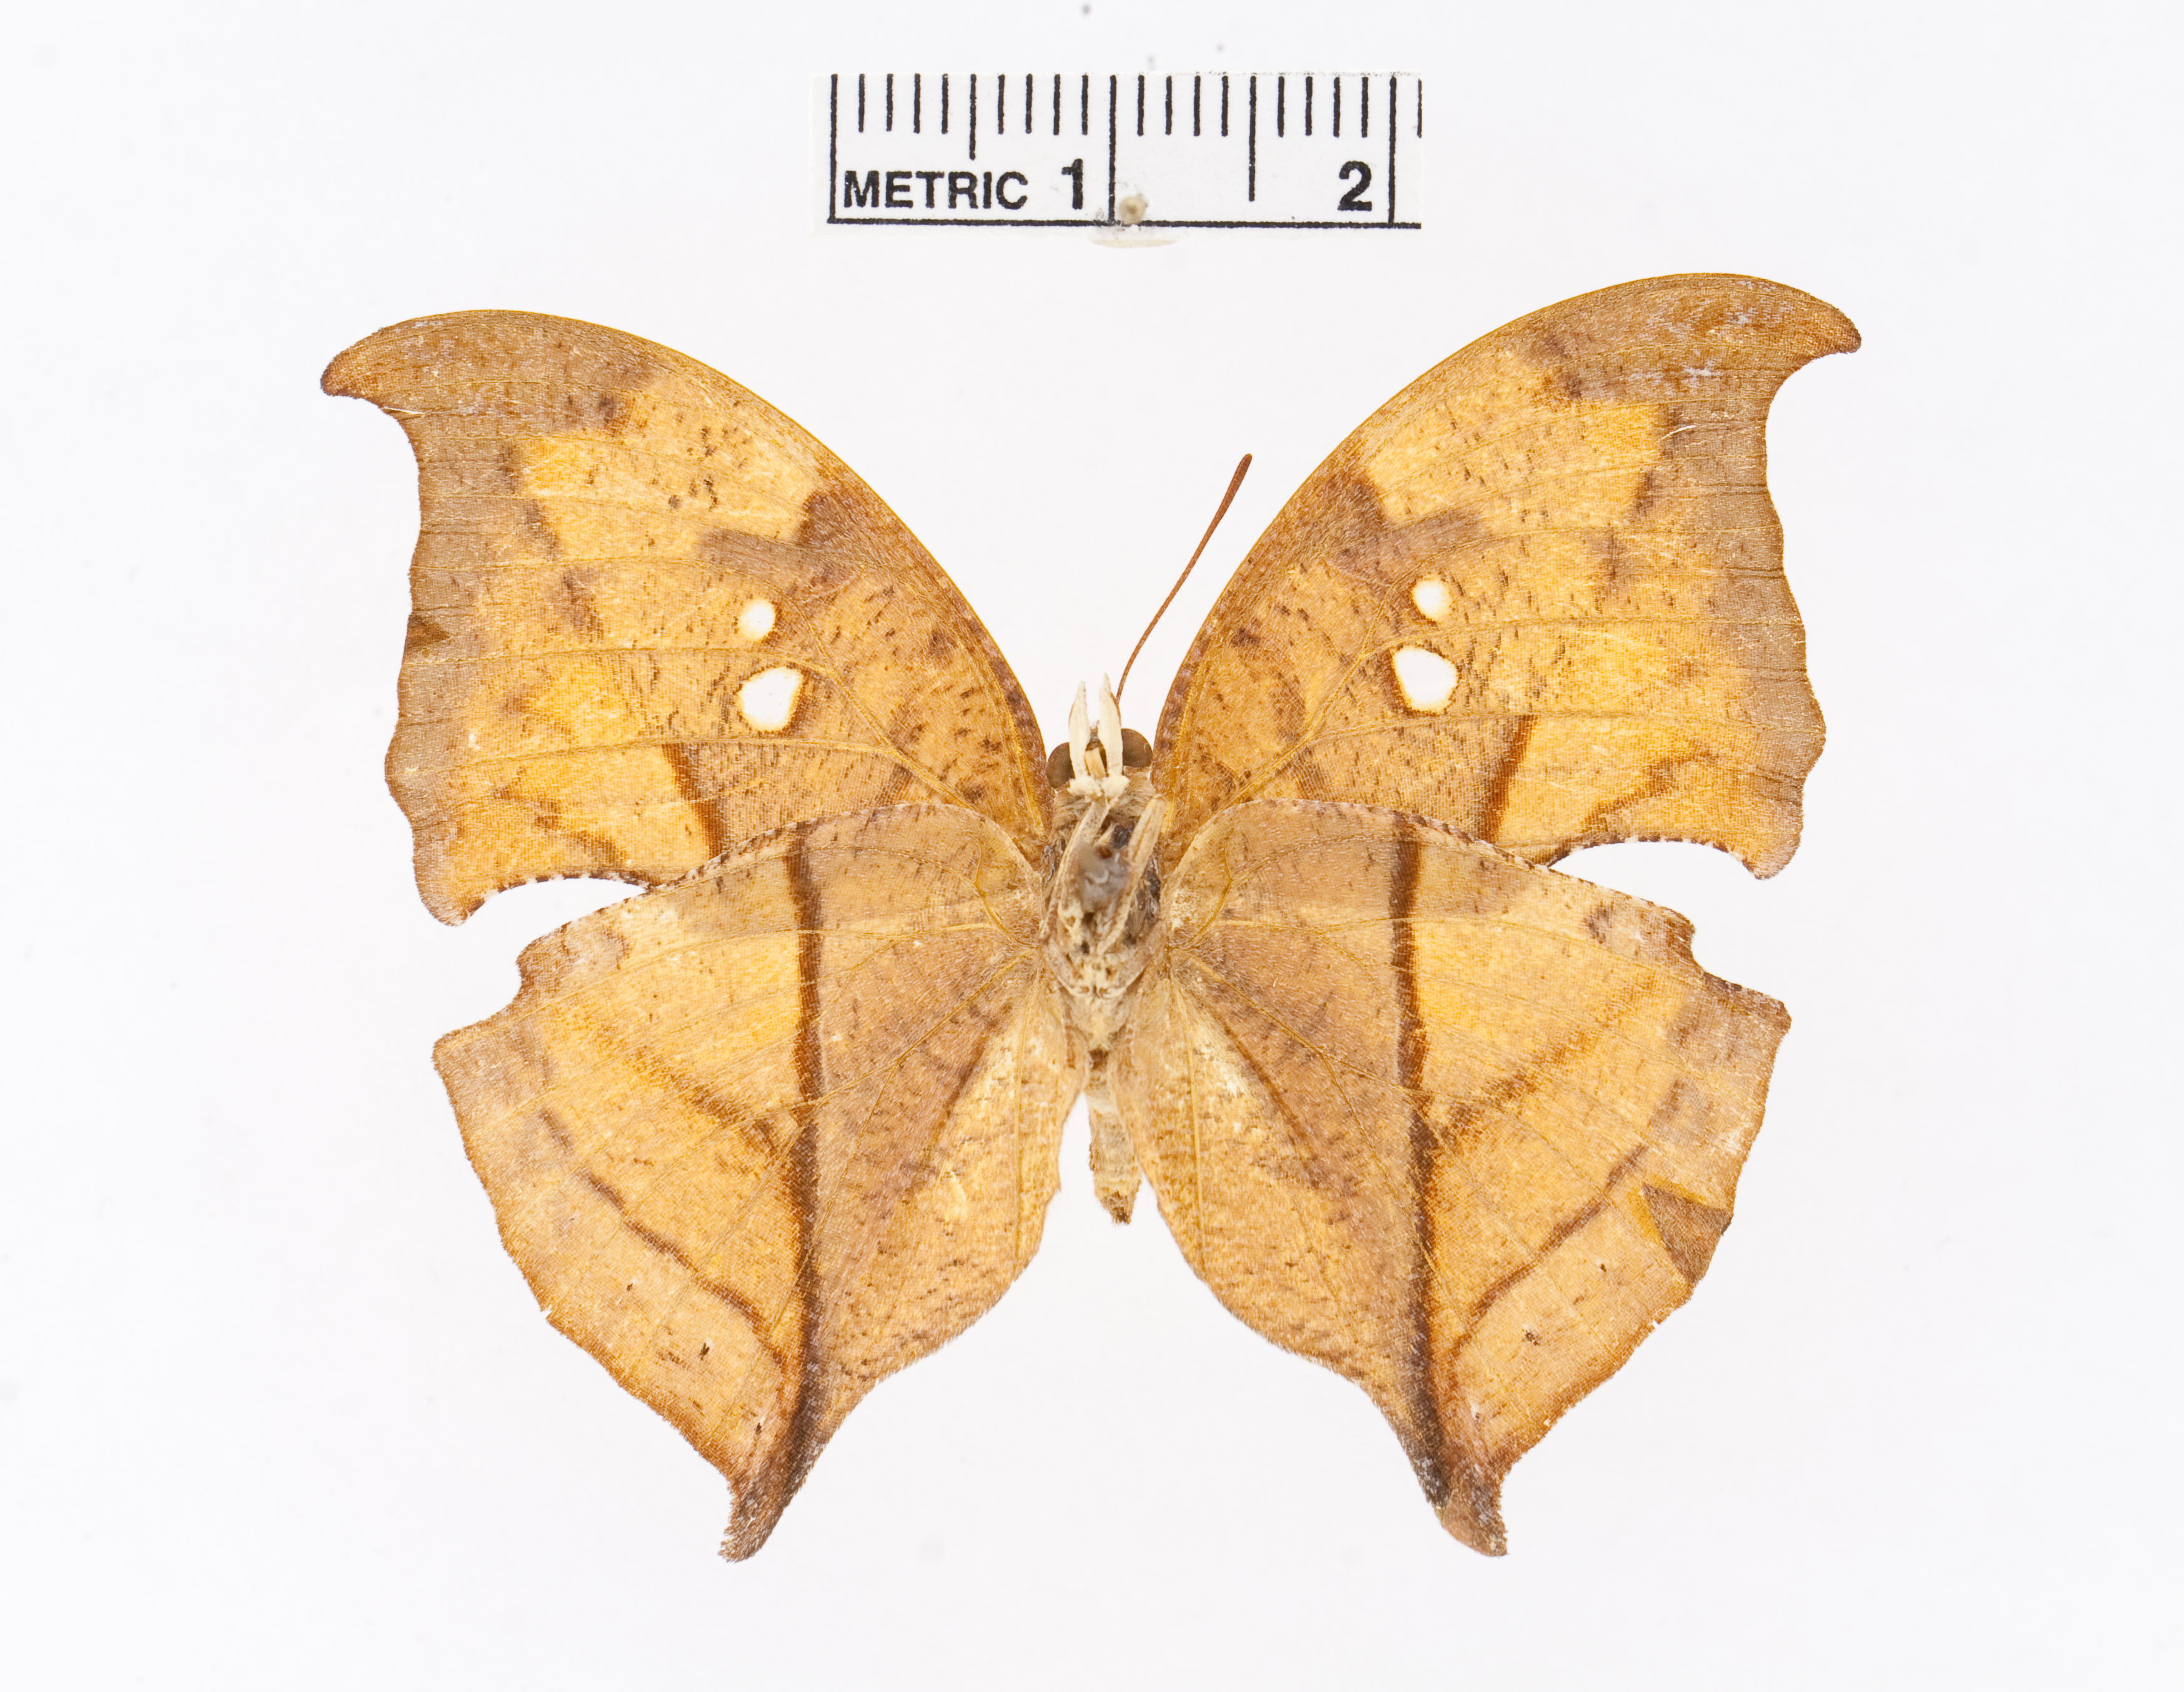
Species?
Zaretis pythagoras
